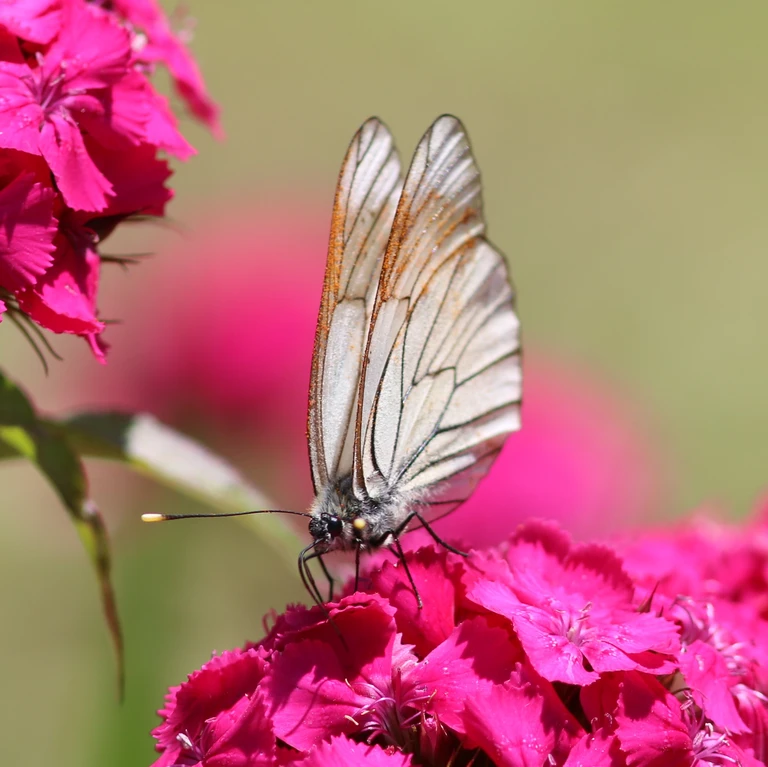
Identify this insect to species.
Aporia crataegi
